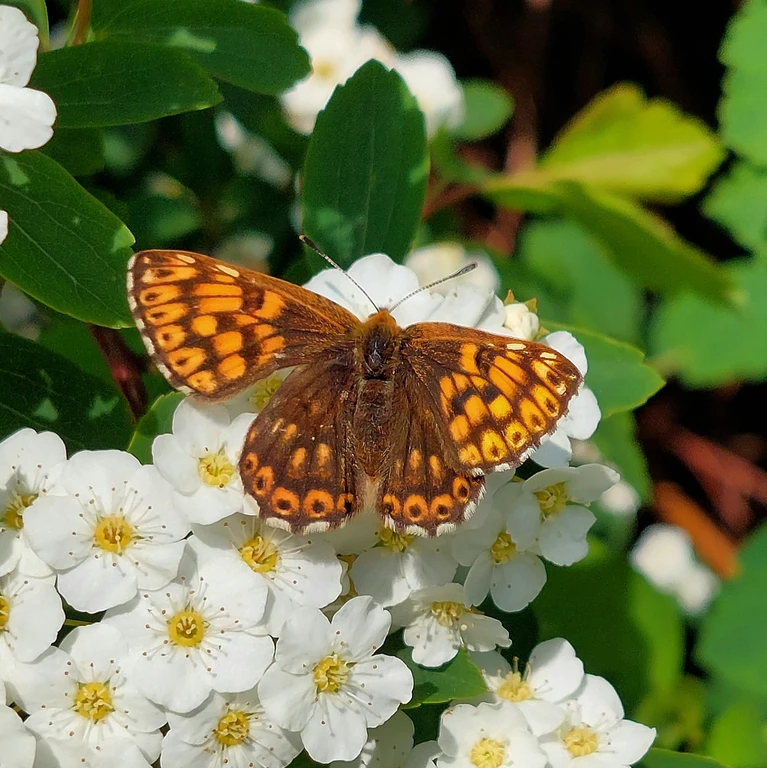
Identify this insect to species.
Hamearis lucina
